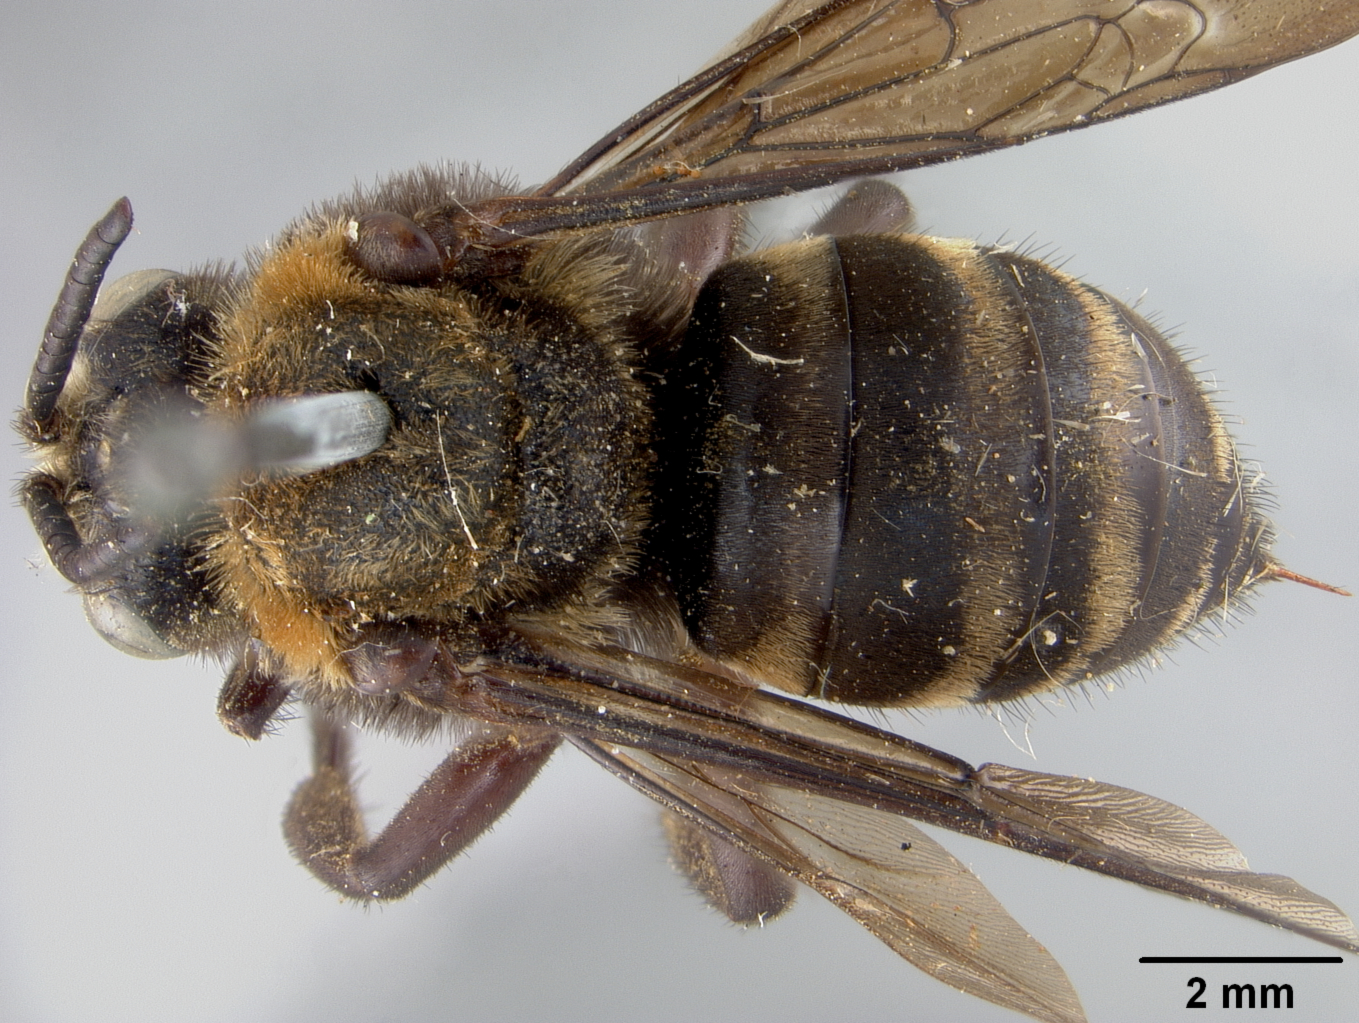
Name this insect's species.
Bombomelecta larreae
